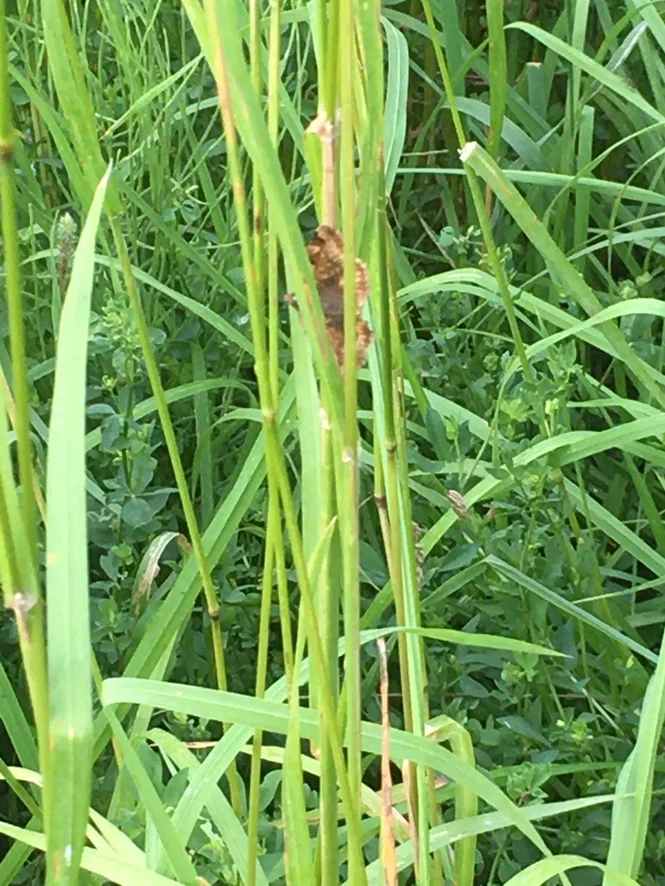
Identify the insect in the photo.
Euclidia glyphica
